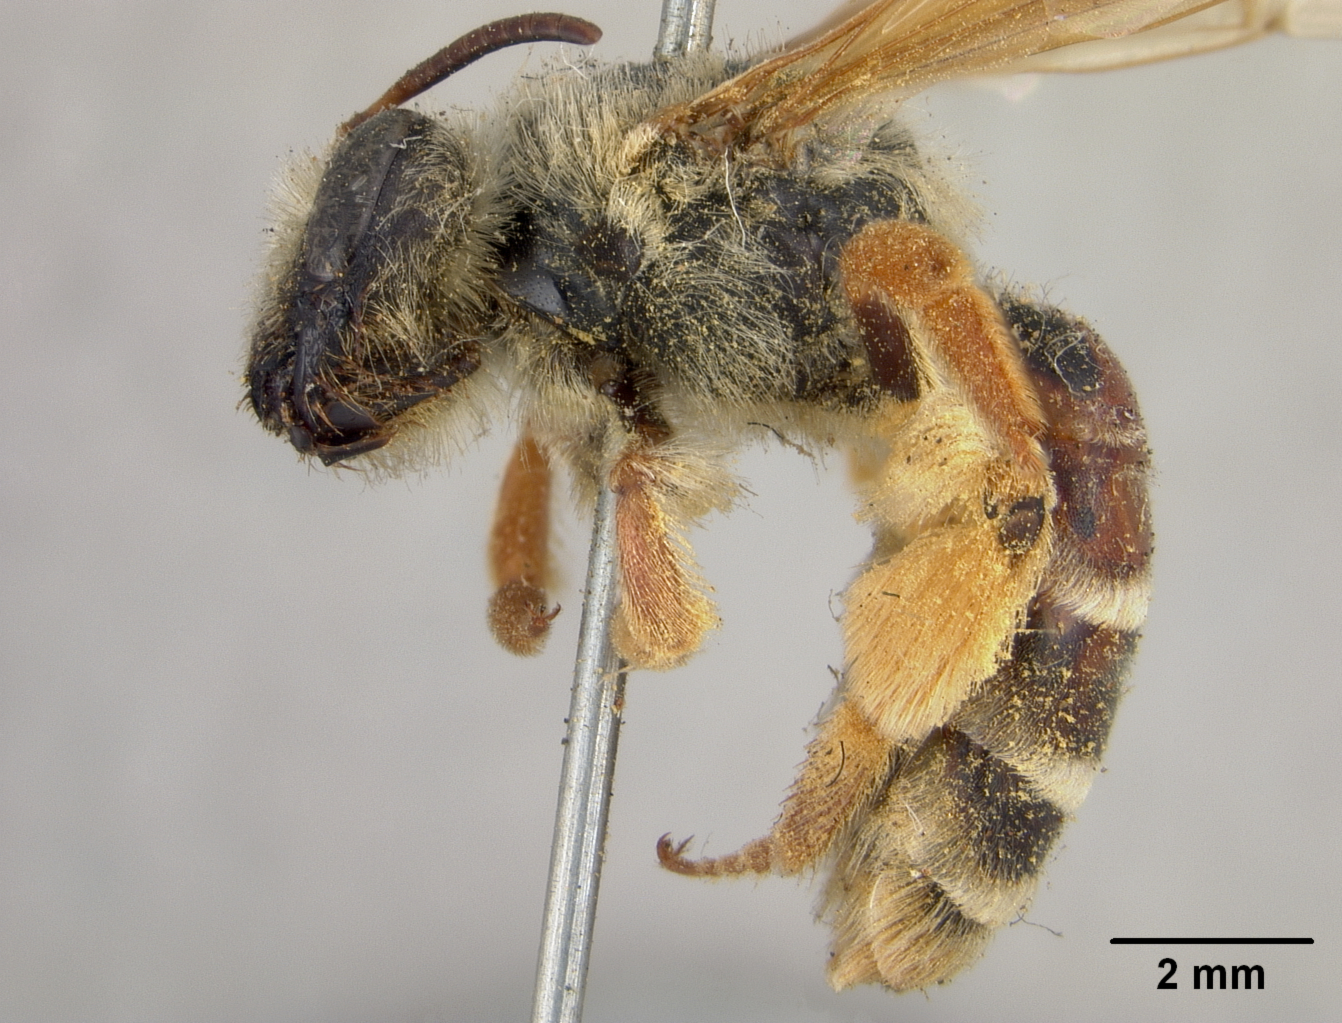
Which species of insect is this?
Andrena pascoensis
